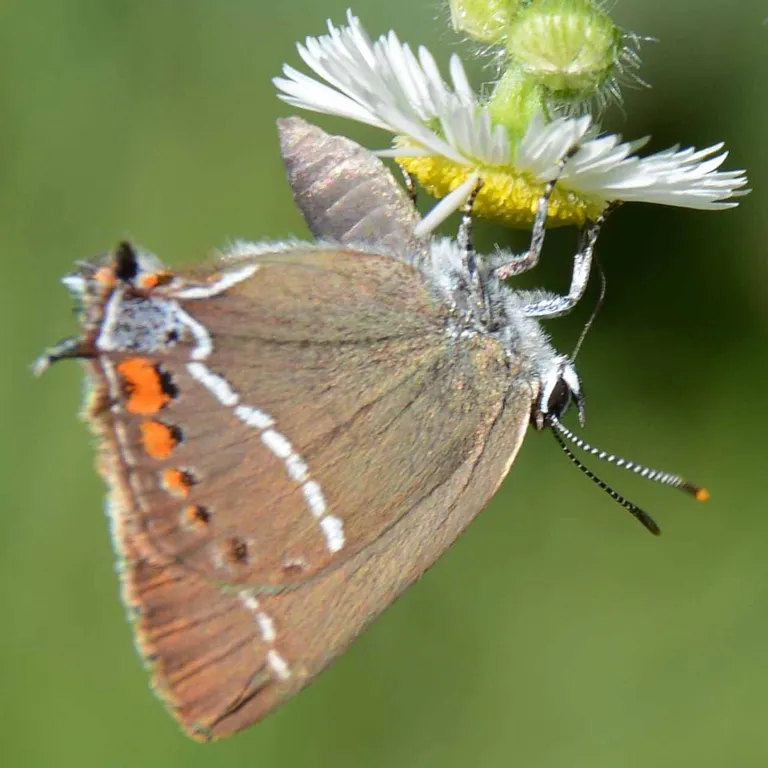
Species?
Satyrium spini (also Tuttiola spini)
